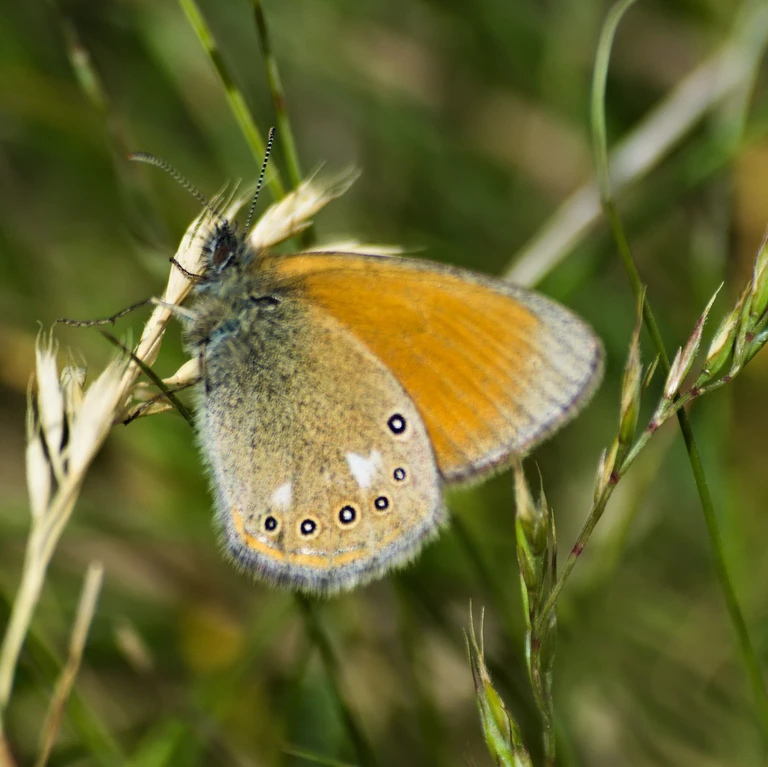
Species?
Coenonympha glycerion (also Coenonympha iphis)
